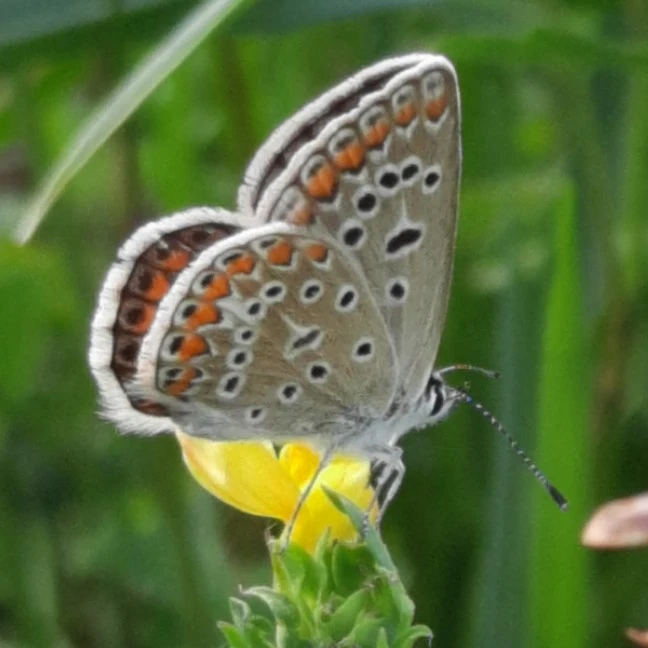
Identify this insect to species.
Polyommatus icarus
